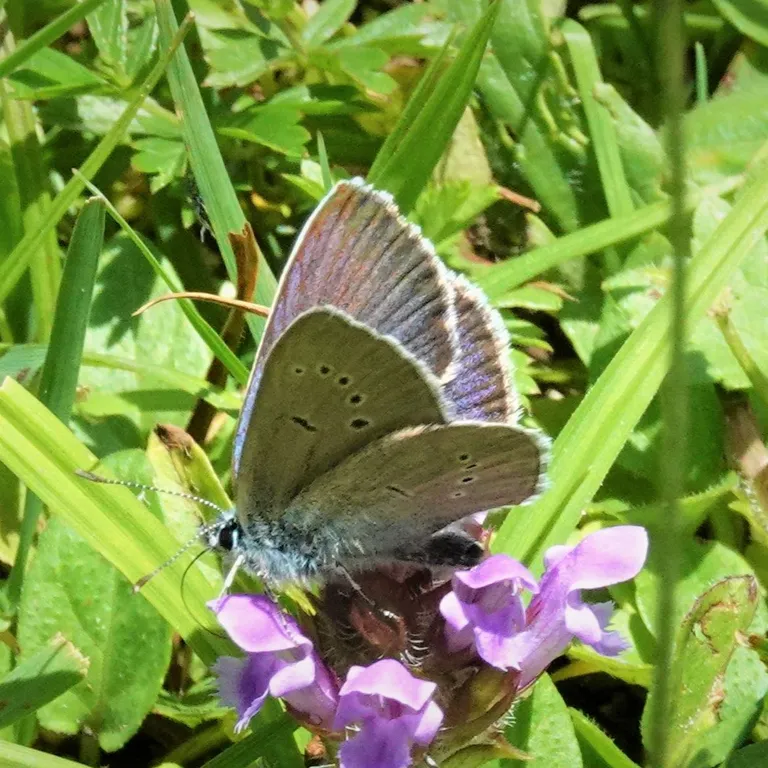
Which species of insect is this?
Cyaniris semiargus
